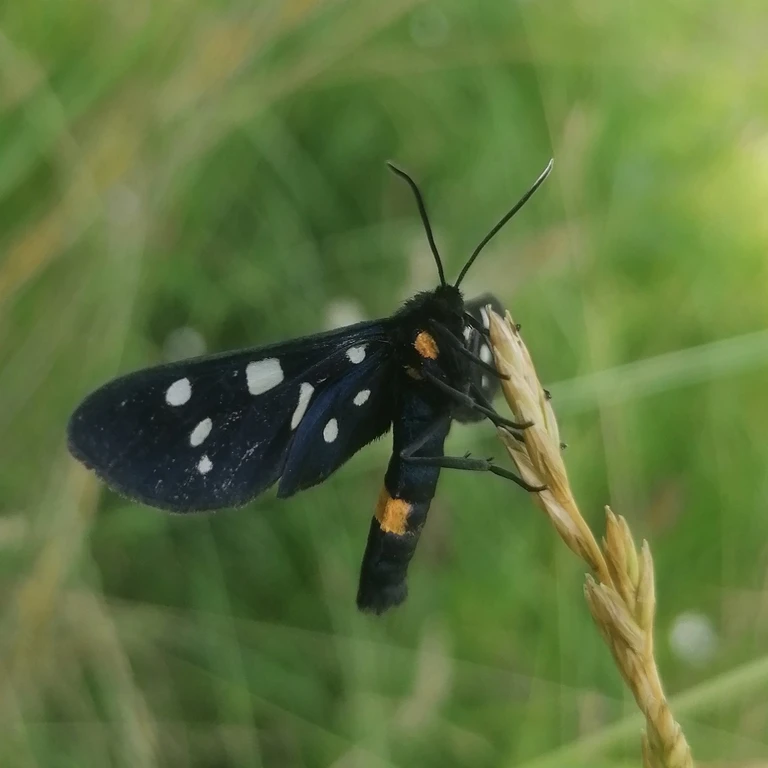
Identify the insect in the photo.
Amata phegea
